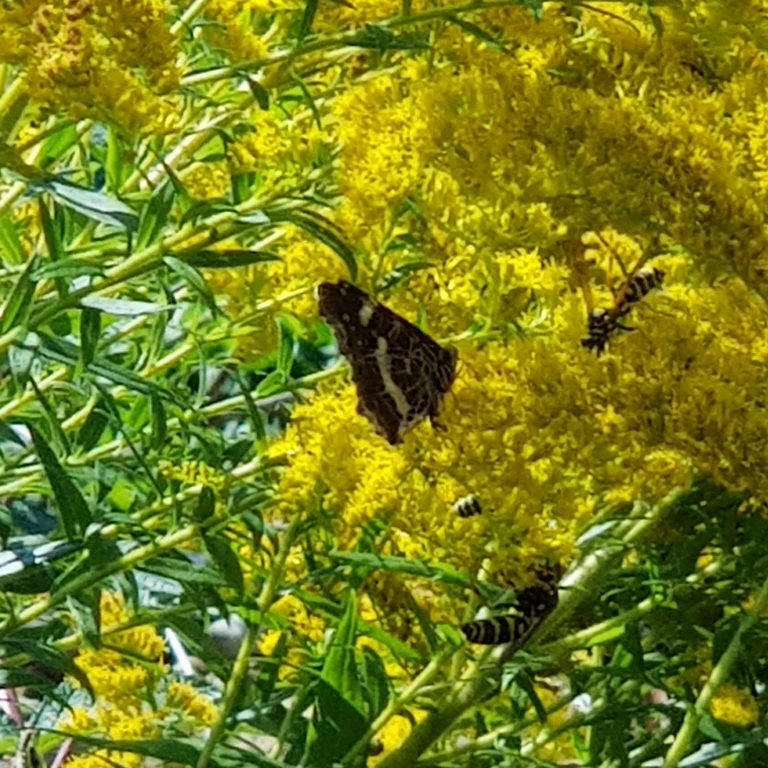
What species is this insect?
Araschnia levana
